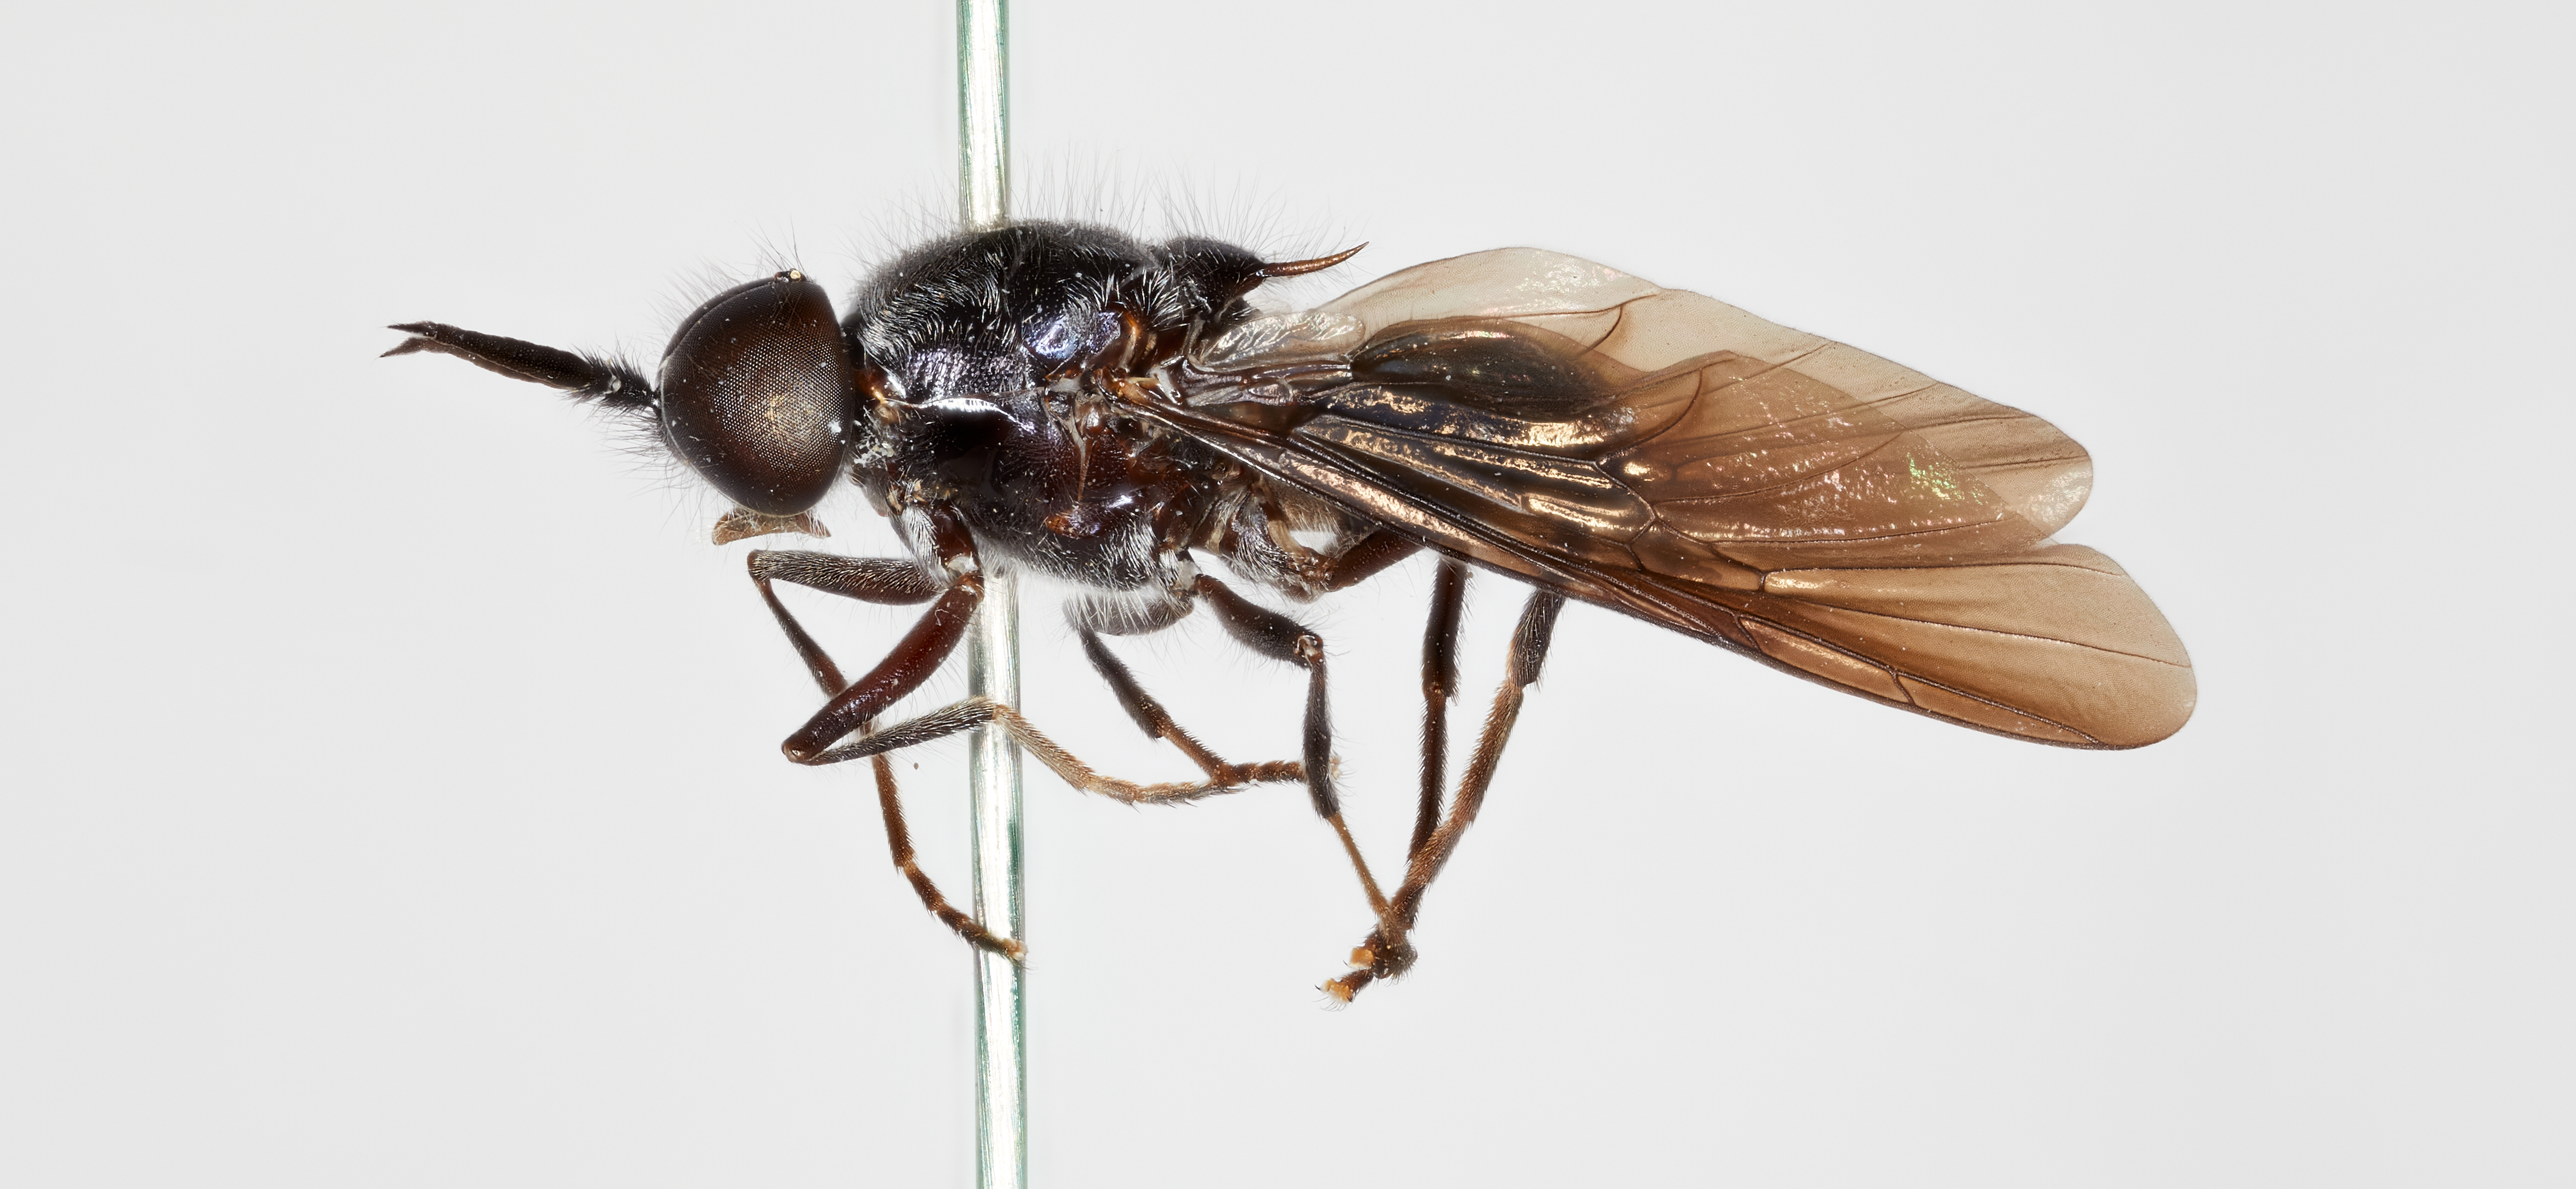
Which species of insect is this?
Cyphomyia baoruco
